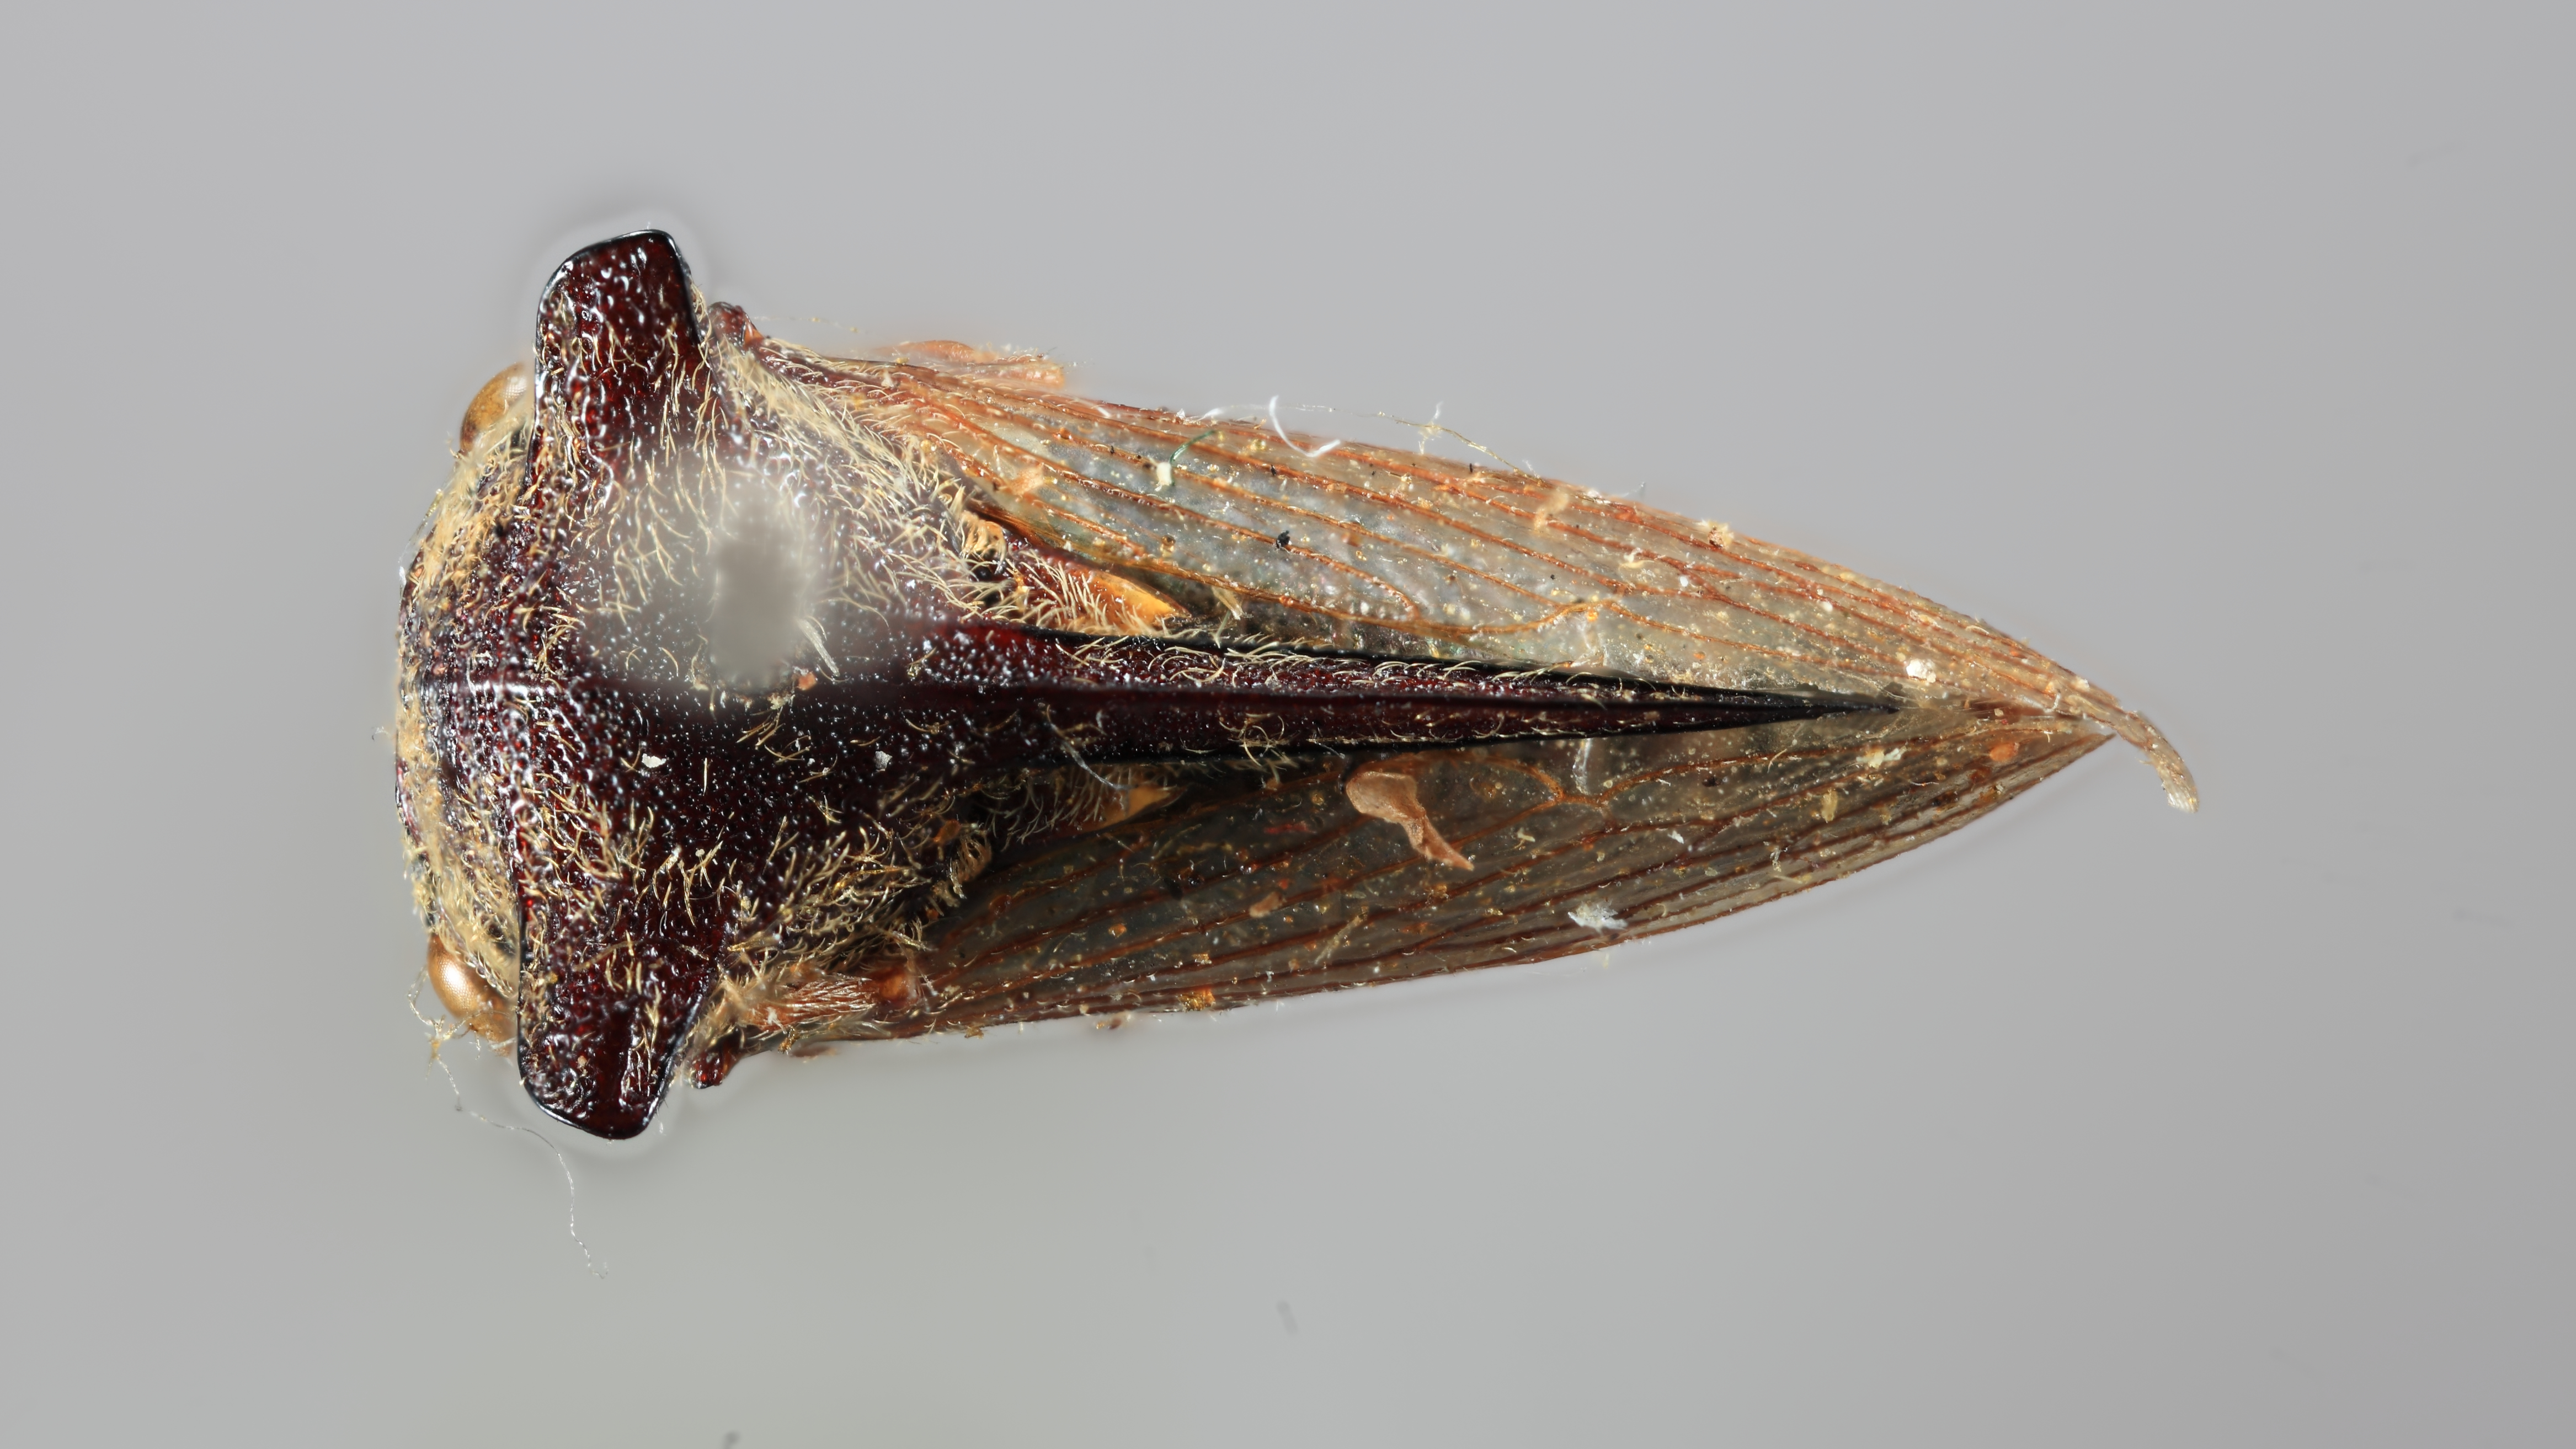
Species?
Otinotus pilosus
